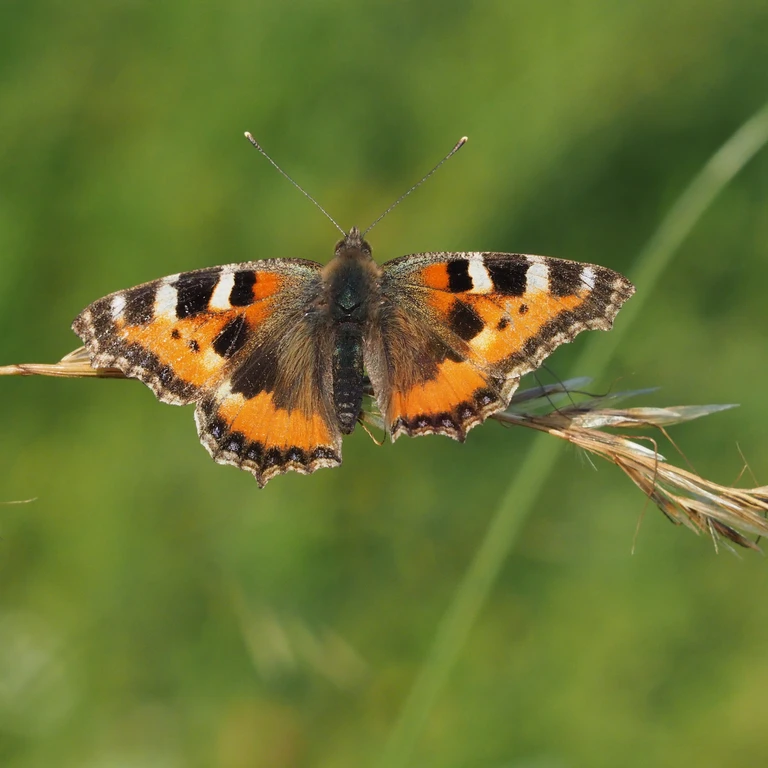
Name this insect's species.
Aglais urticae
